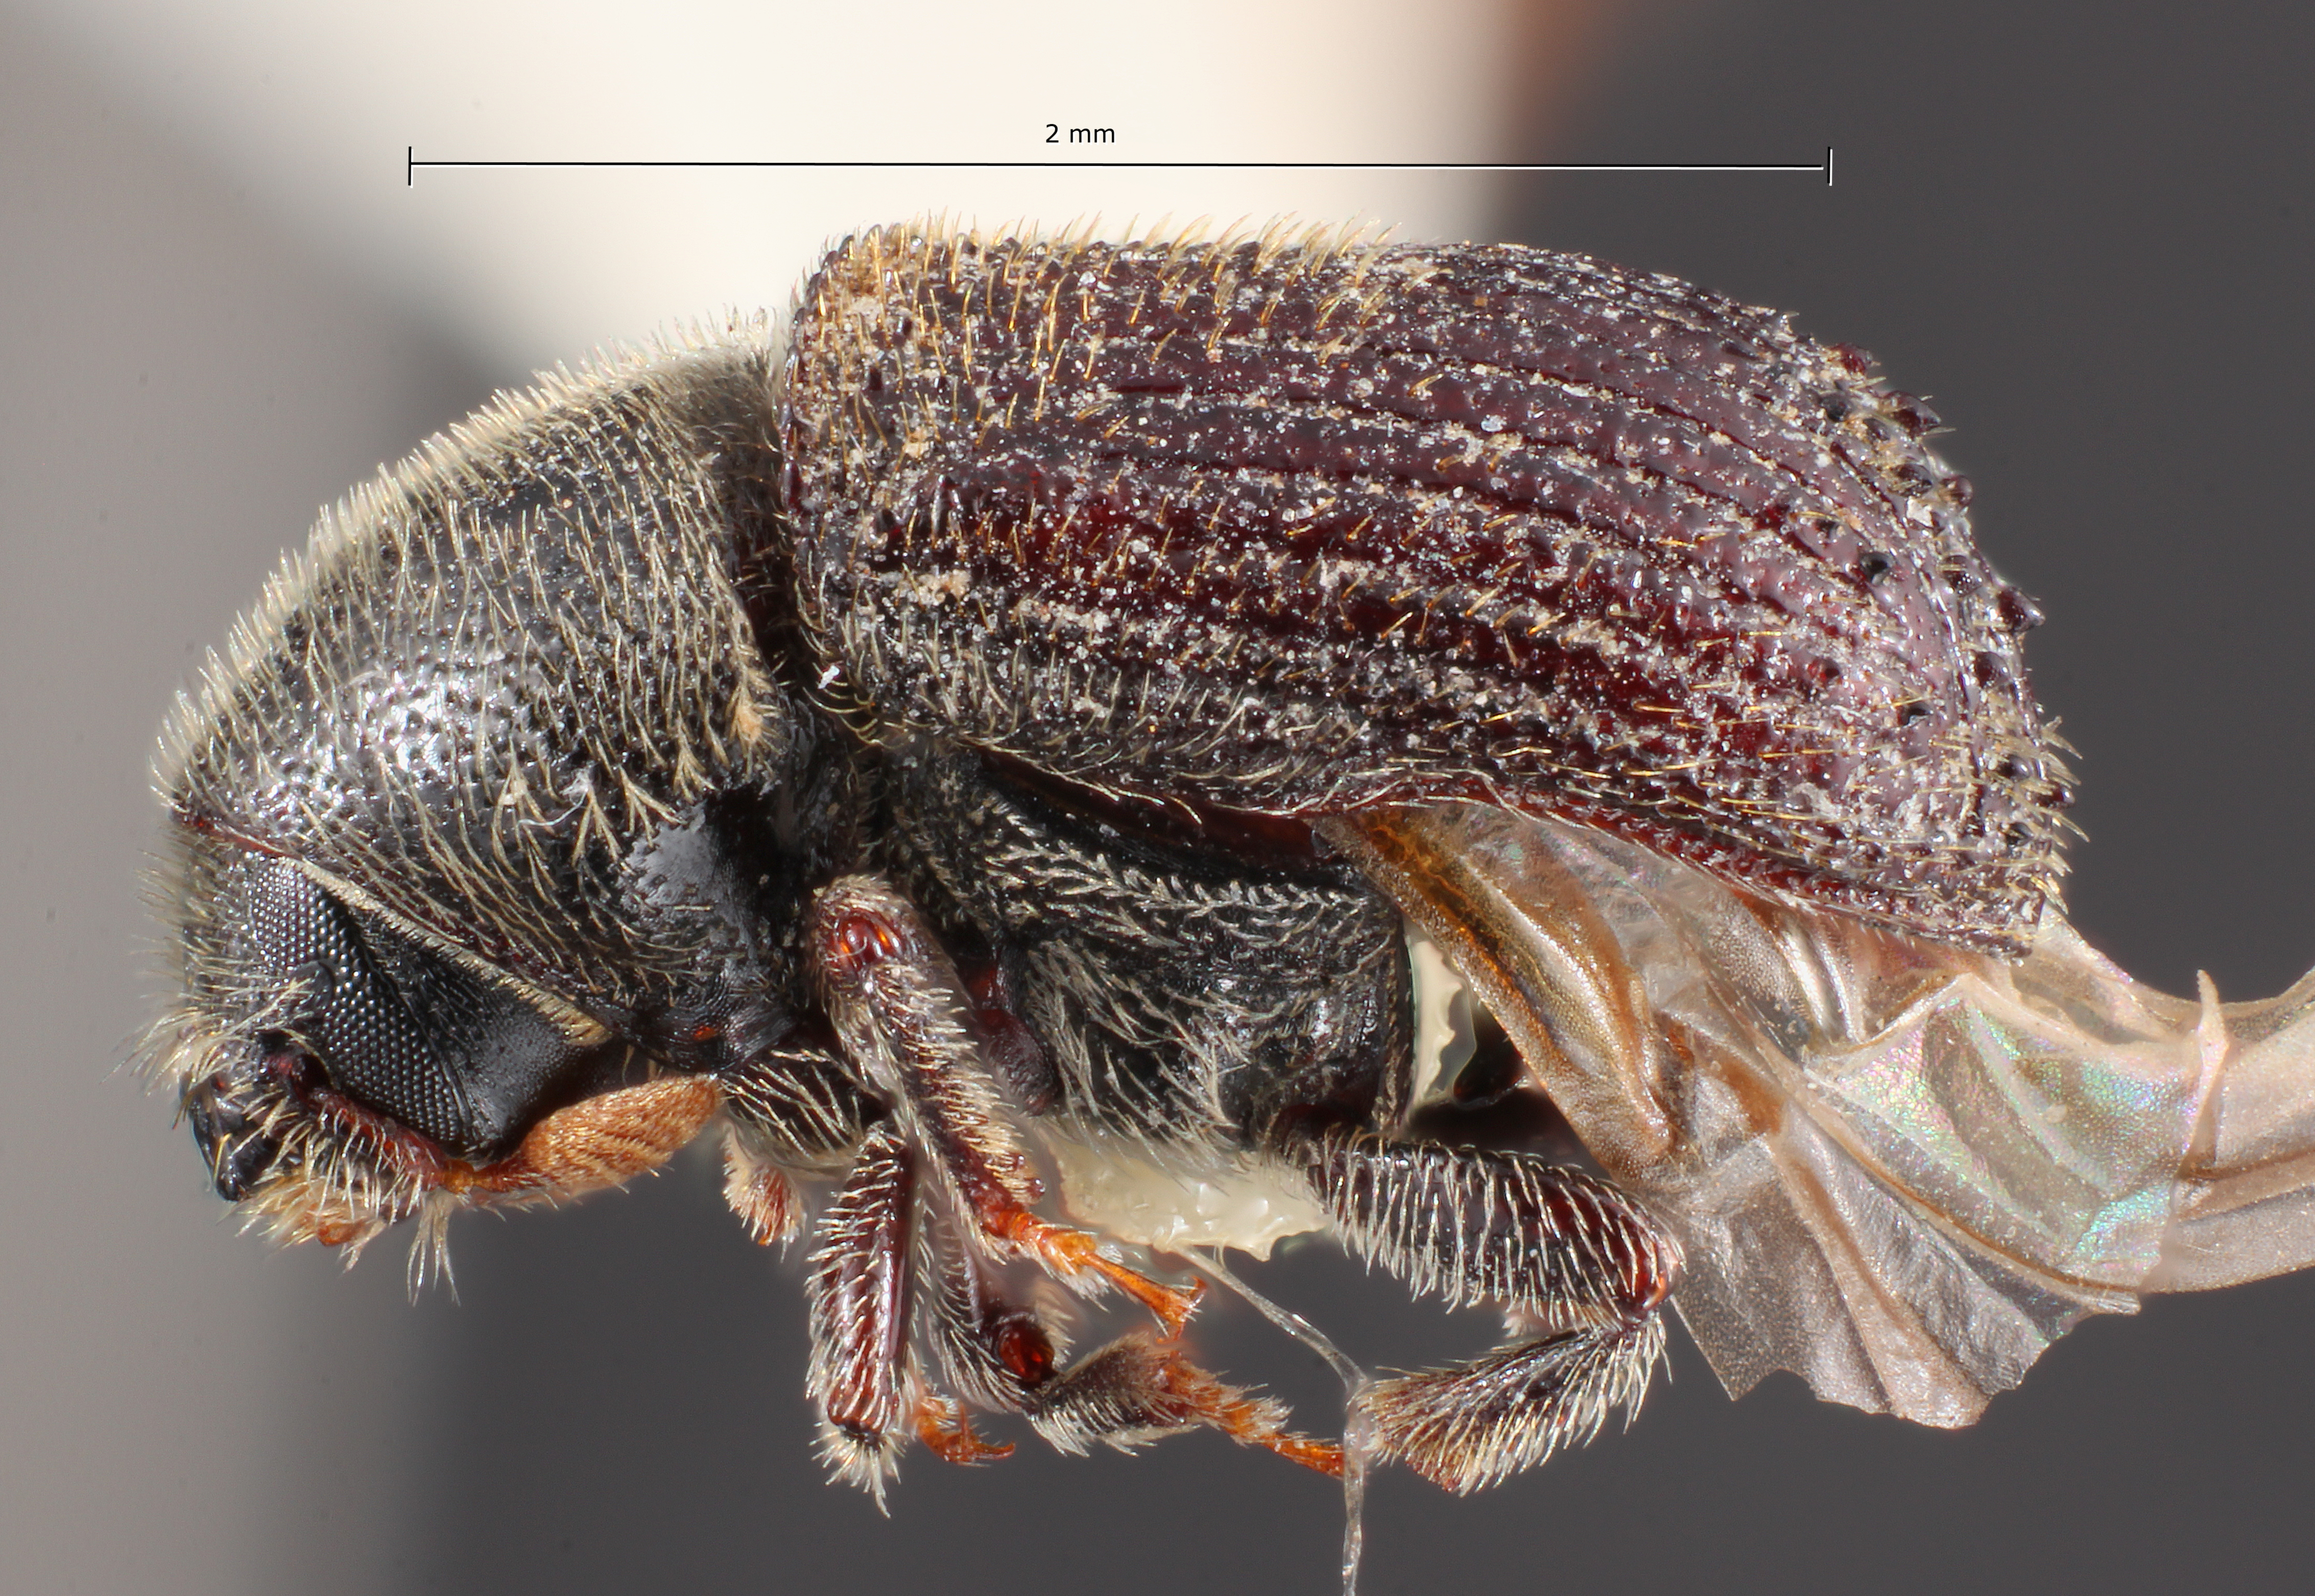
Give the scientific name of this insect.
Phloeosinus texanus
